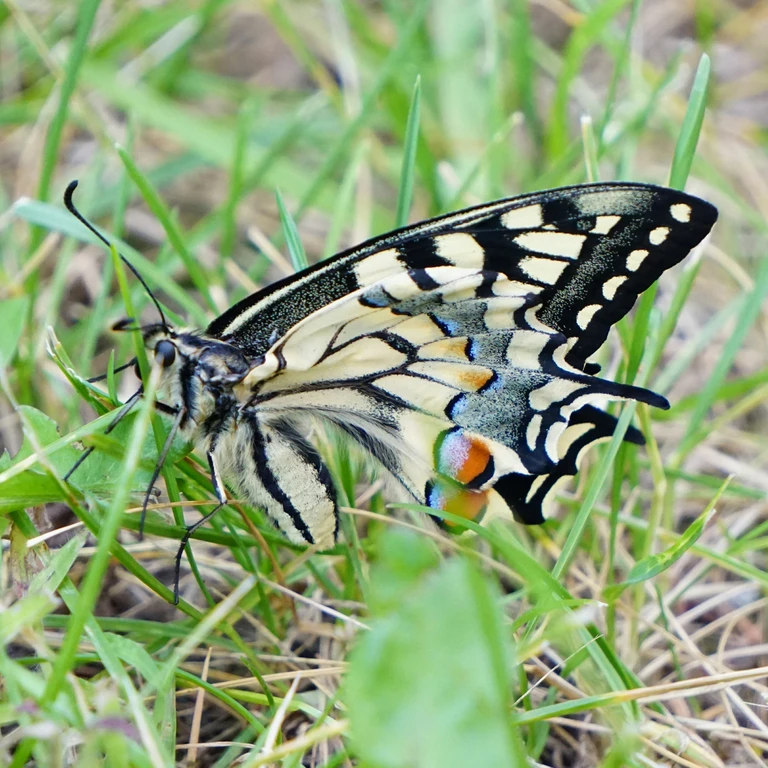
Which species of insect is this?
Papilio machaon
